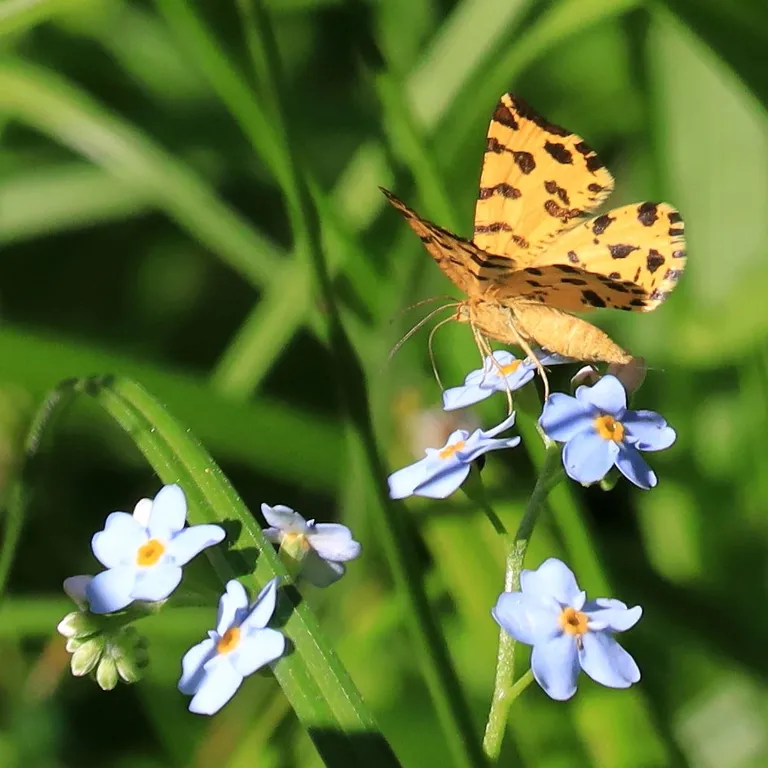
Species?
Pseudopanthera macularia
